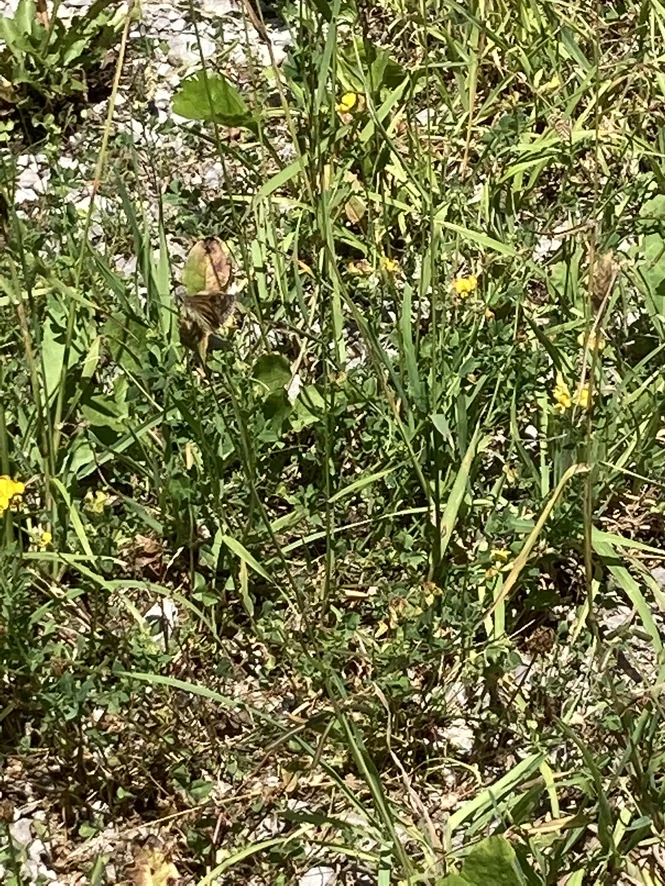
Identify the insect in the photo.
Erynnis tages
